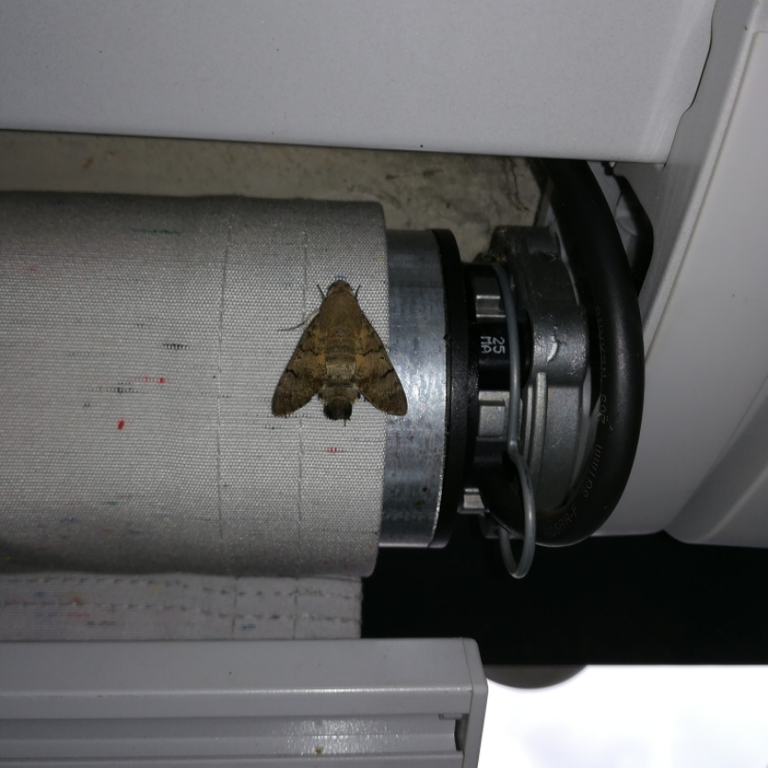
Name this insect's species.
Macroglossum stellatarum
